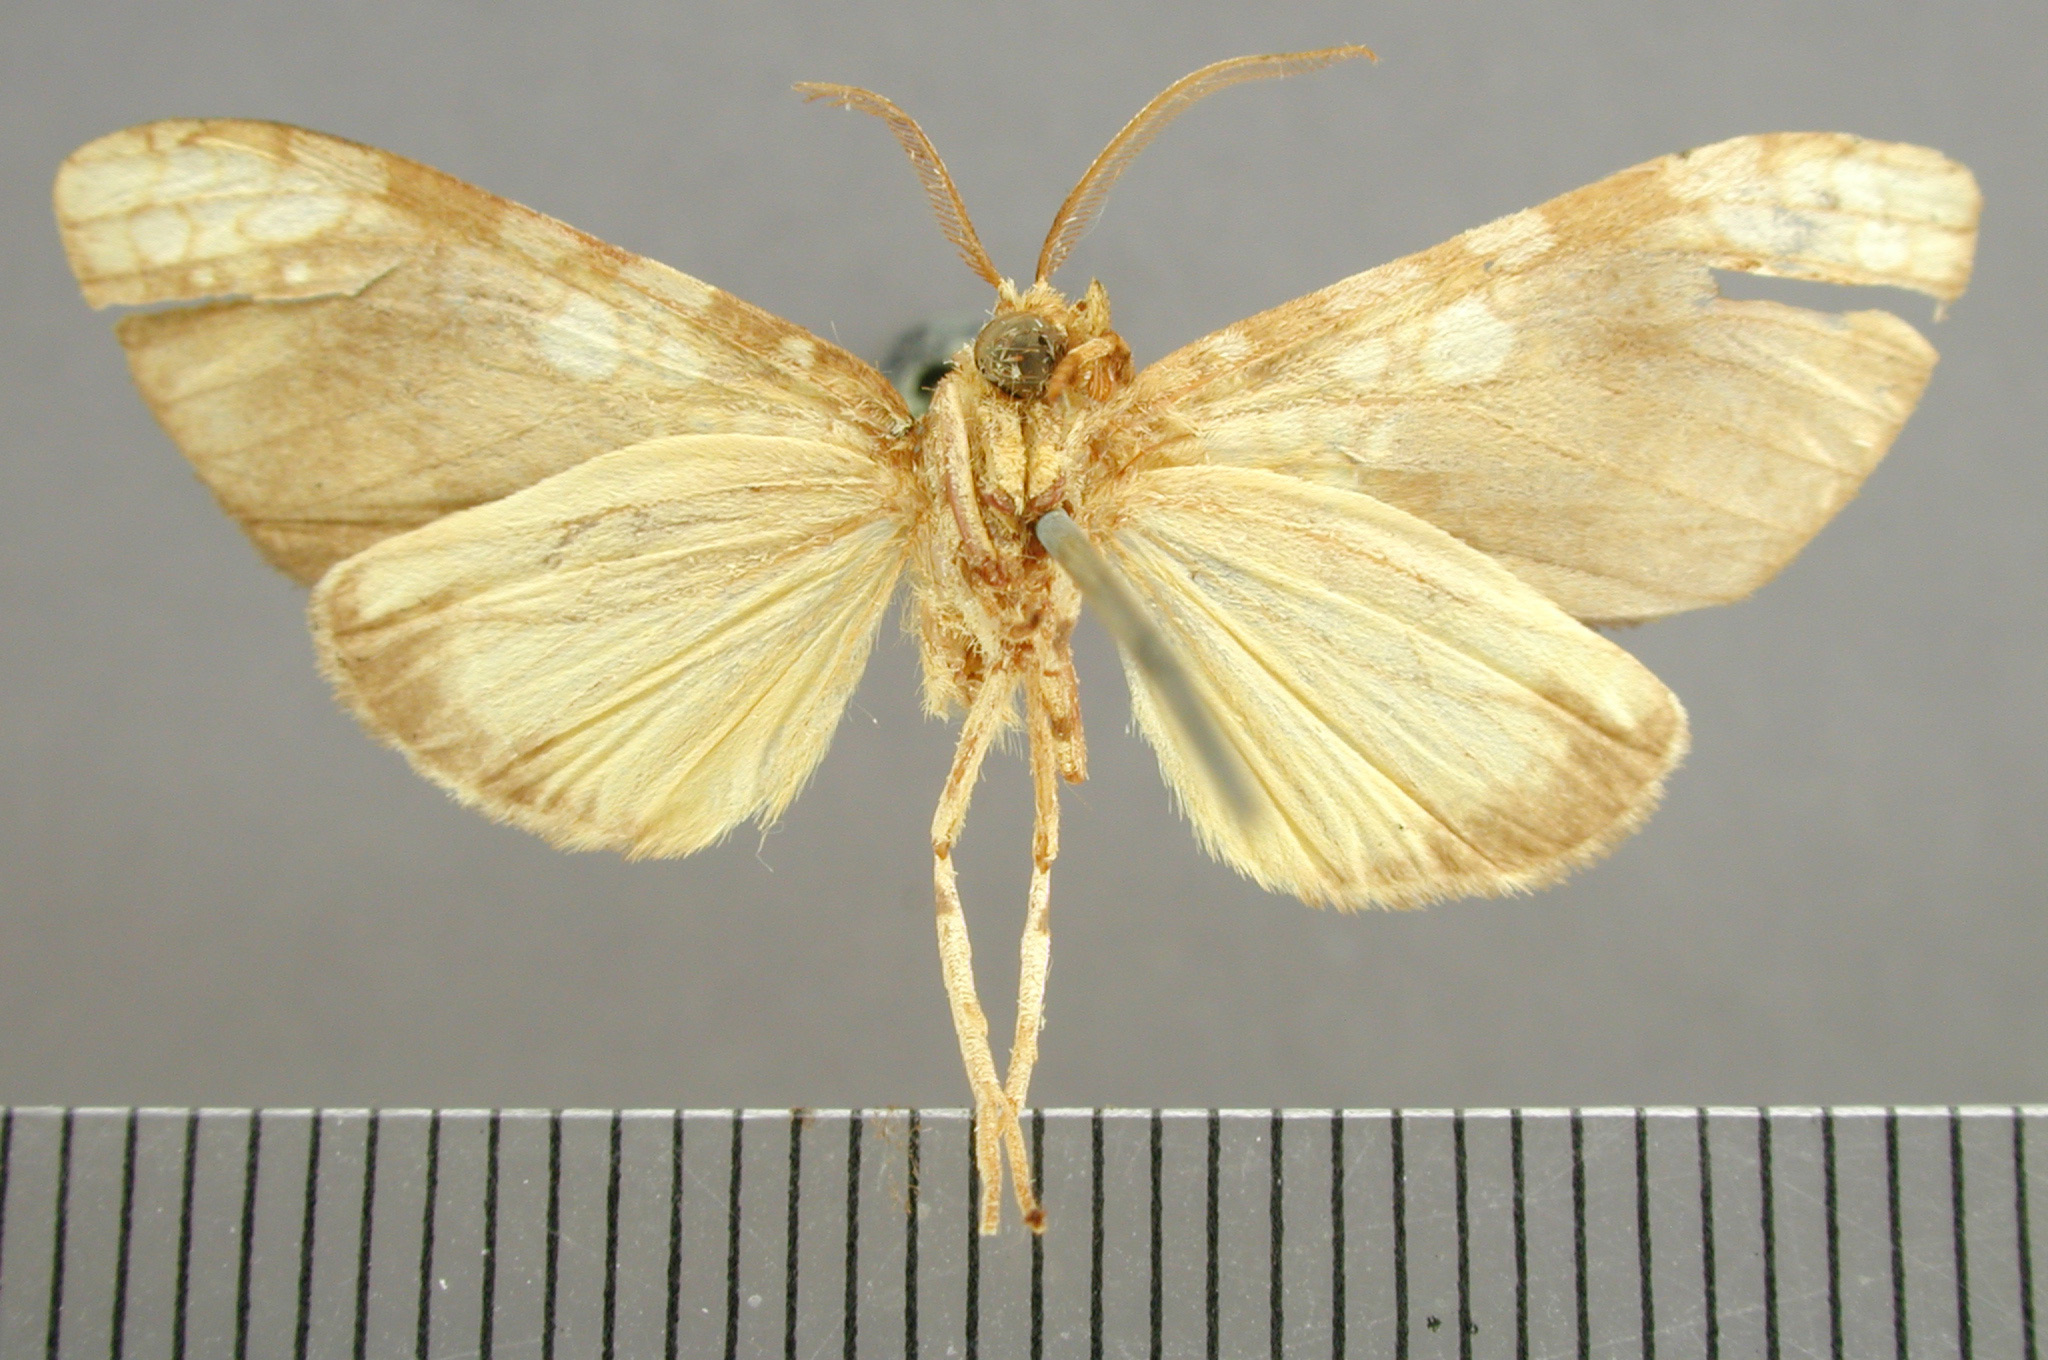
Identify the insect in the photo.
Ochrodota marina
